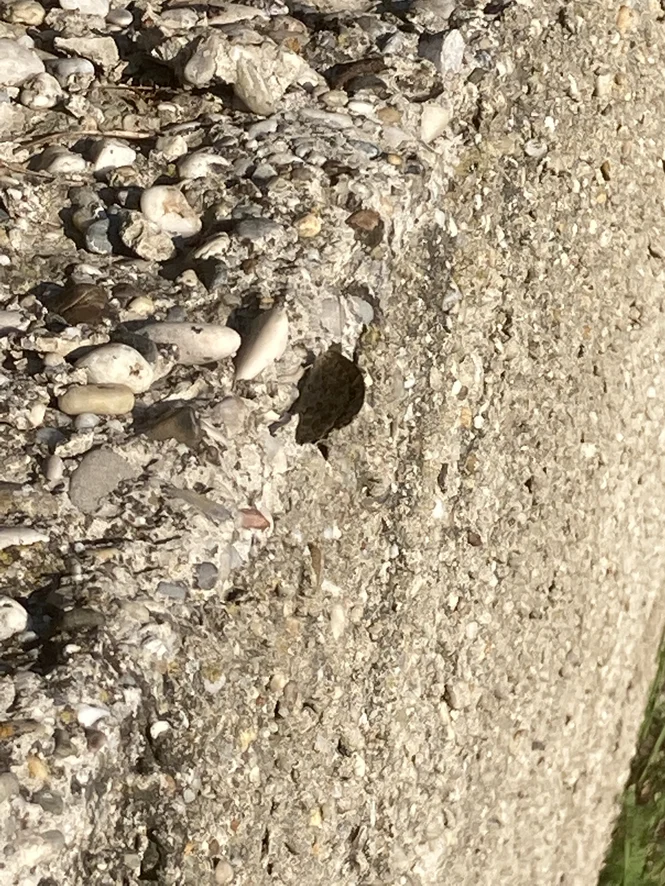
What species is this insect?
Lasiommata megera (also Pararge megera)
